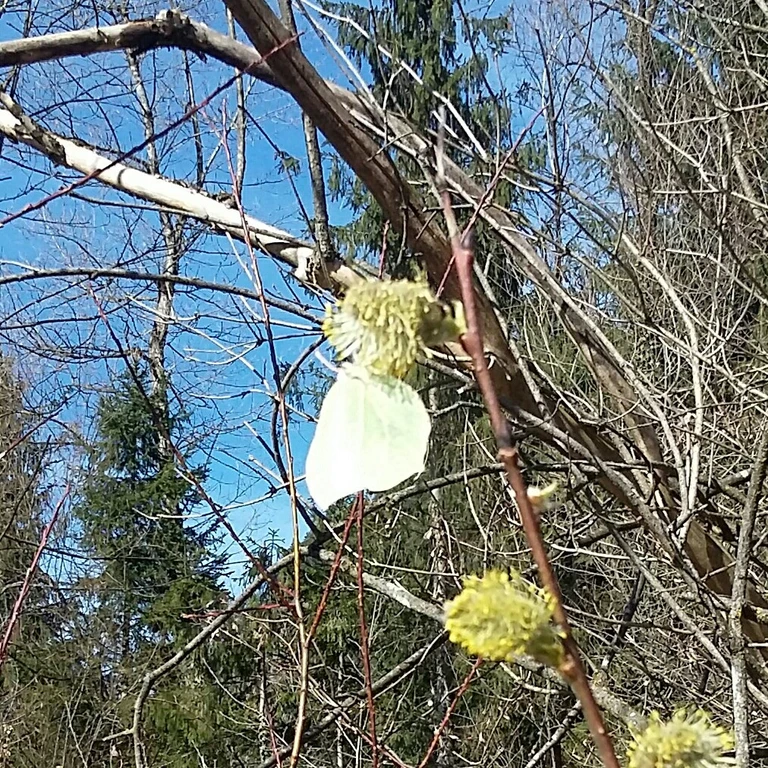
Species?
Gonepteryx rhamni
